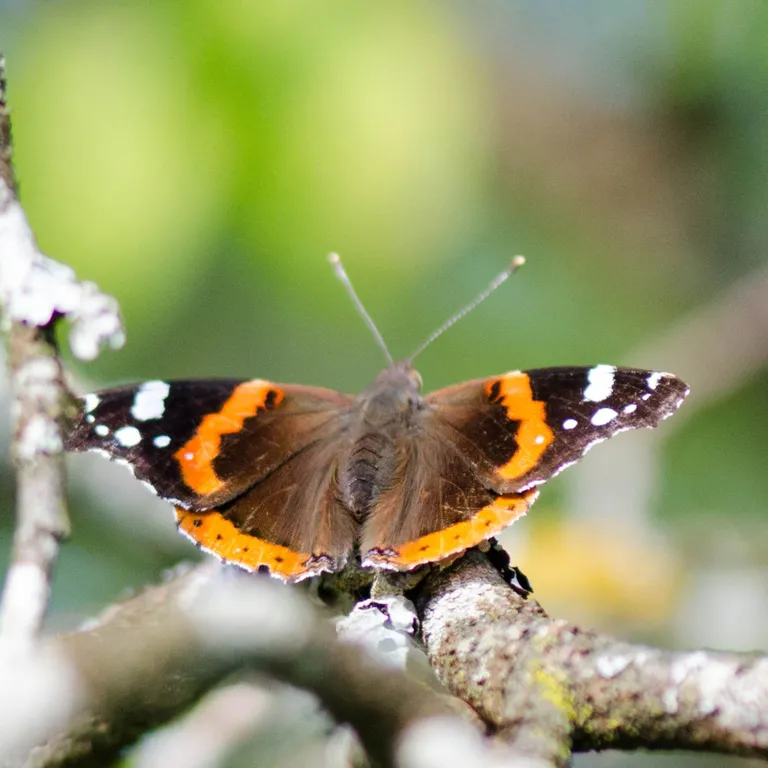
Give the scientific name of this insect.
Vanessa atalanta
